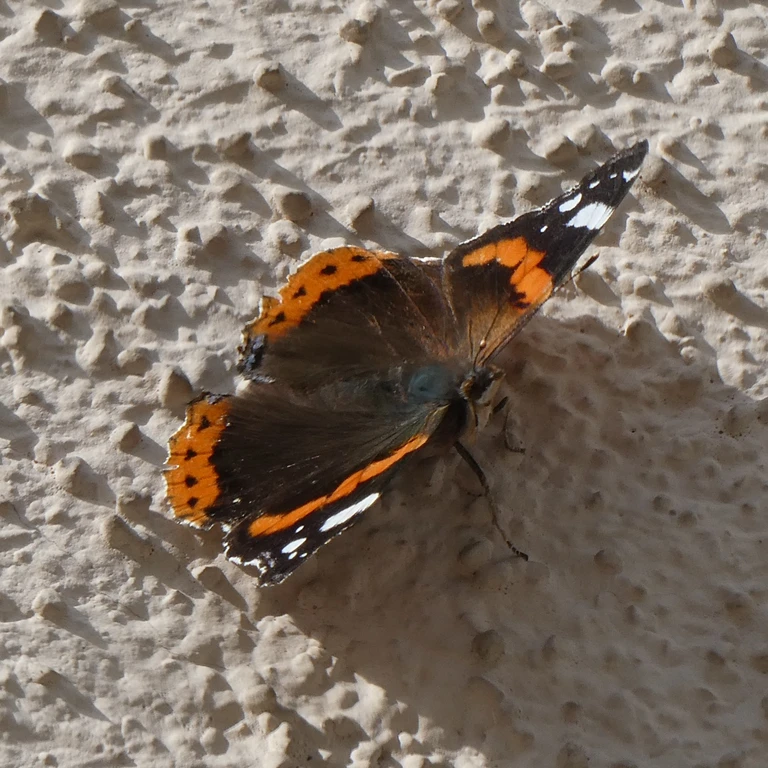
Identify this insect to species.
Vanessa atalanta
